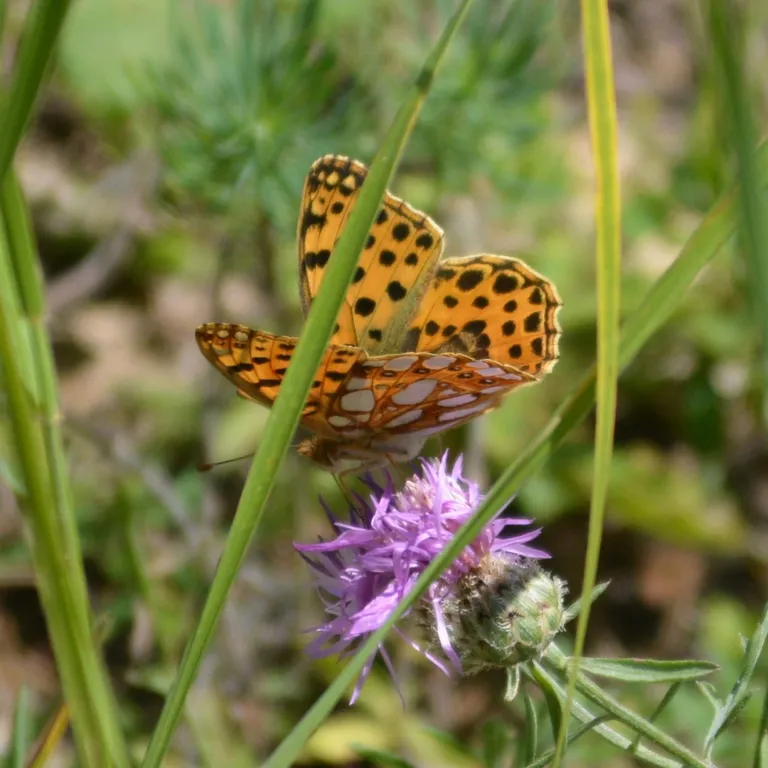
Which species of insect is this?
Issoria lathonia
